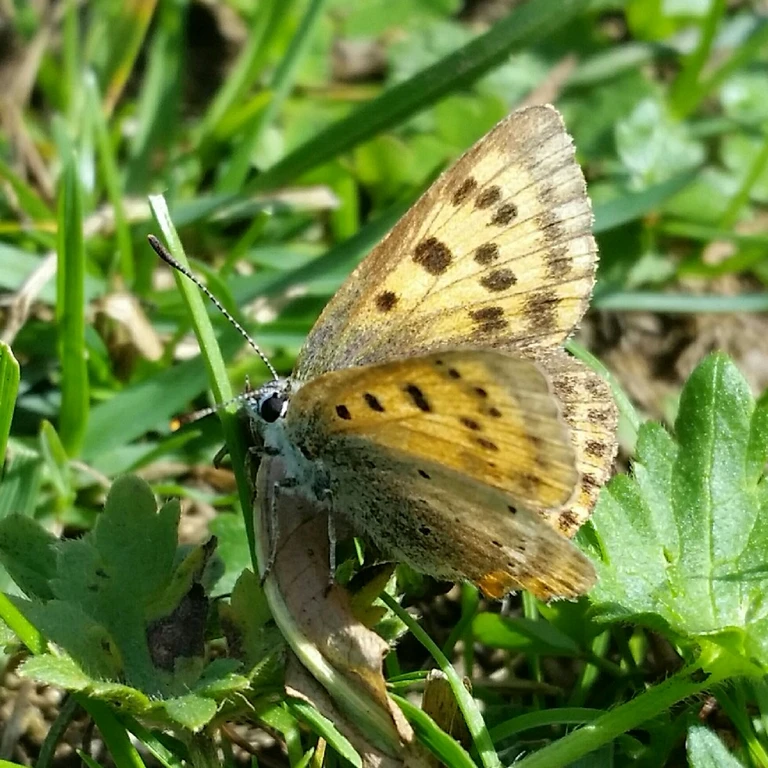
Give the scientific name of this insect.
Lycaena phlaeas
